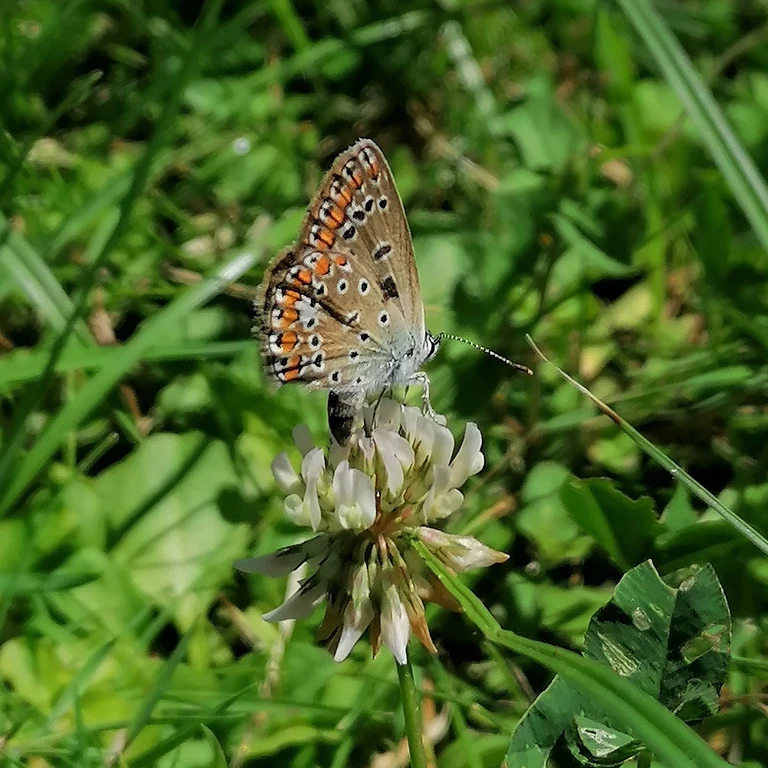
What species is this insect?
Polyommatus icarus
